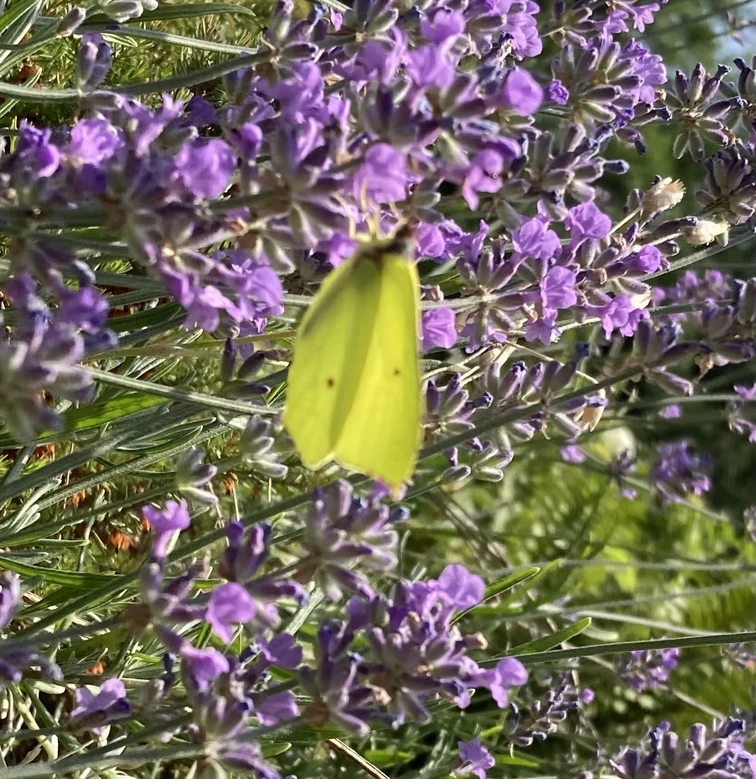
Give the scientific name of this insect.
Gonepteryx rhamni
